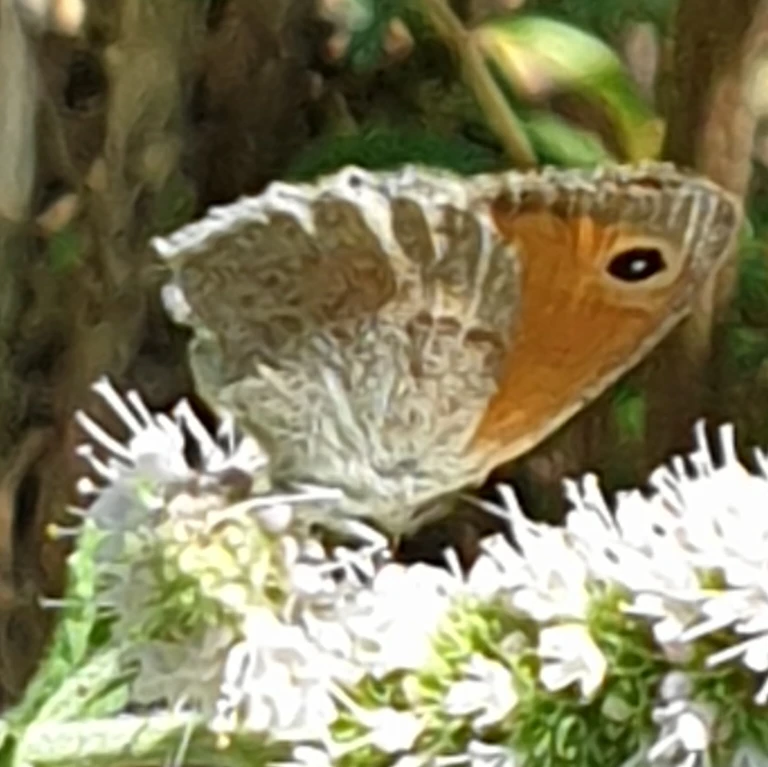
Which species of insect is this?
Coenonympha pamphilus
